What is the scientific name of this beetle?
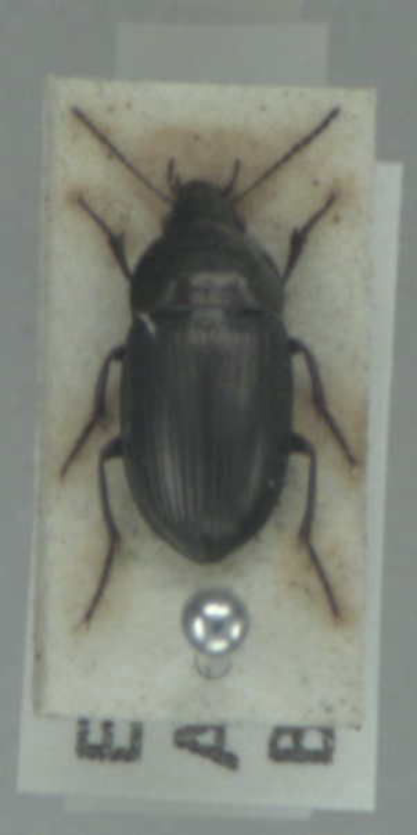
Amara lunicollis
